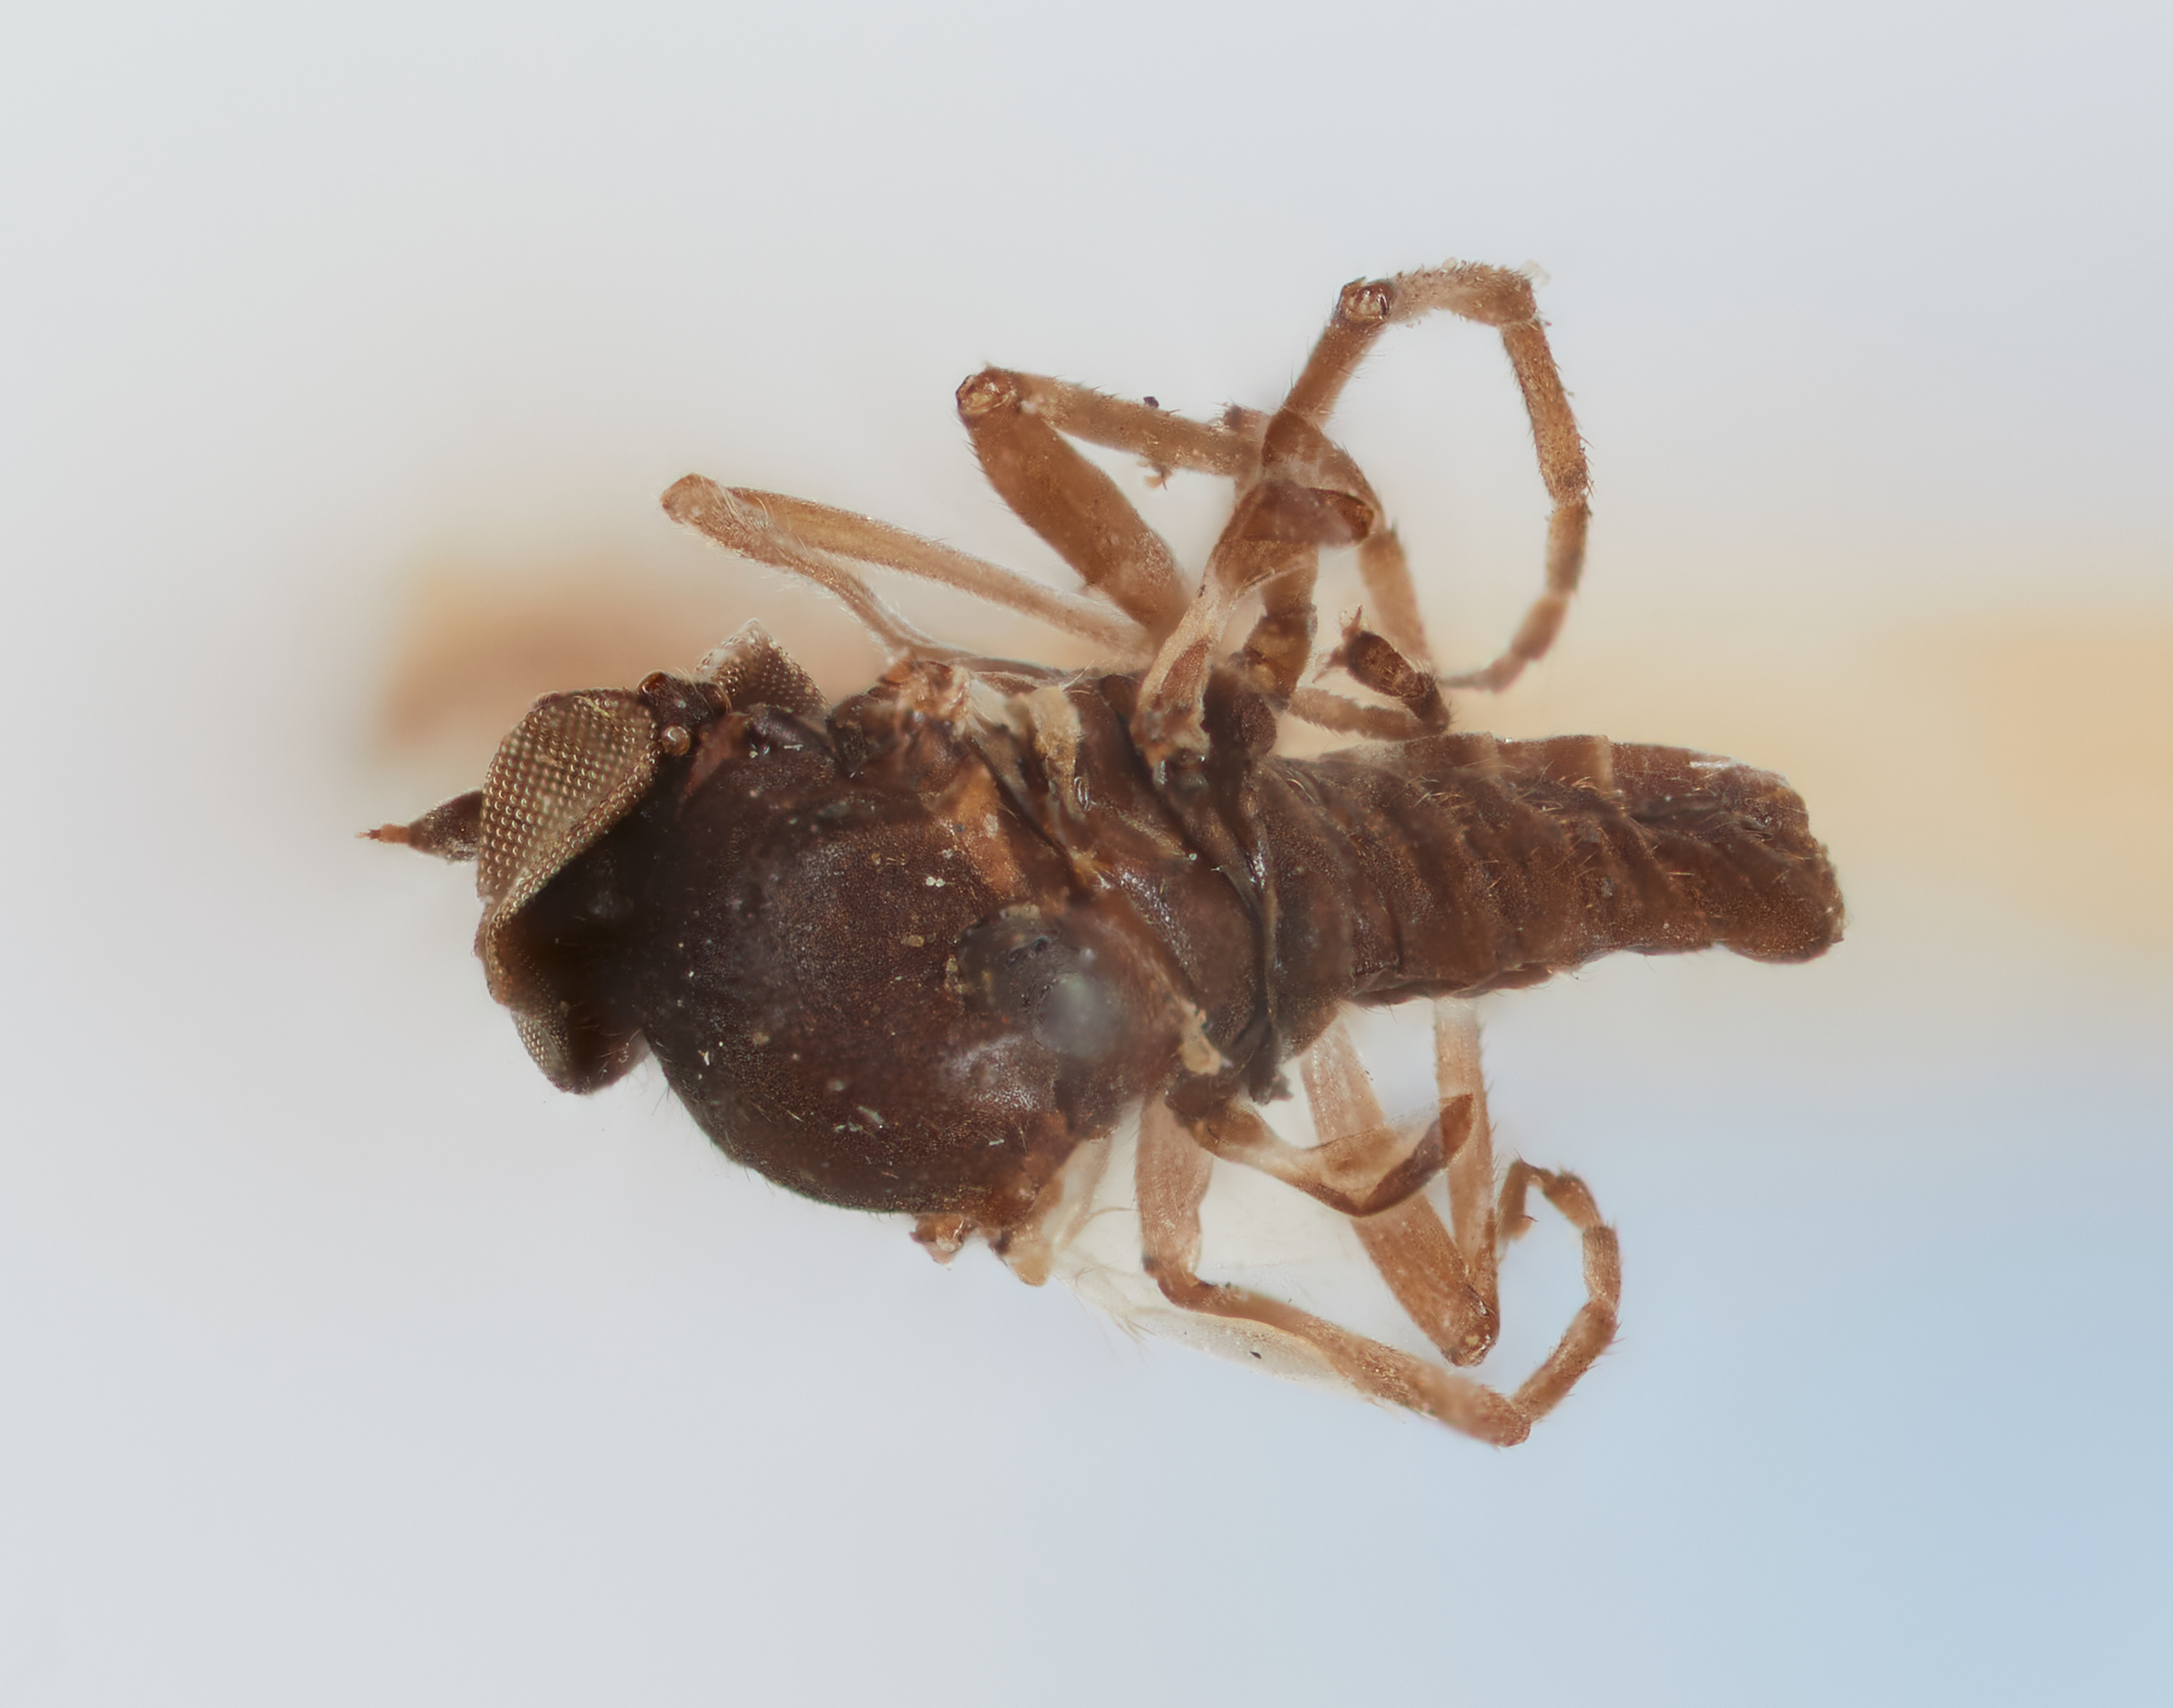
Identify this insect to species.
Hilarimorpha loisae
